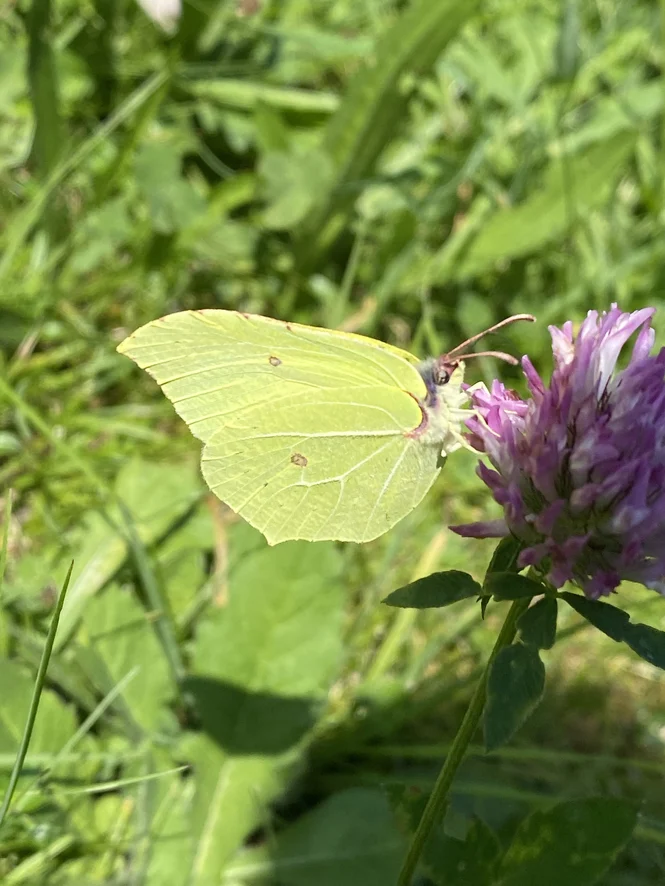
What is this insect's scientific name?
Gonepteryx rhamni
